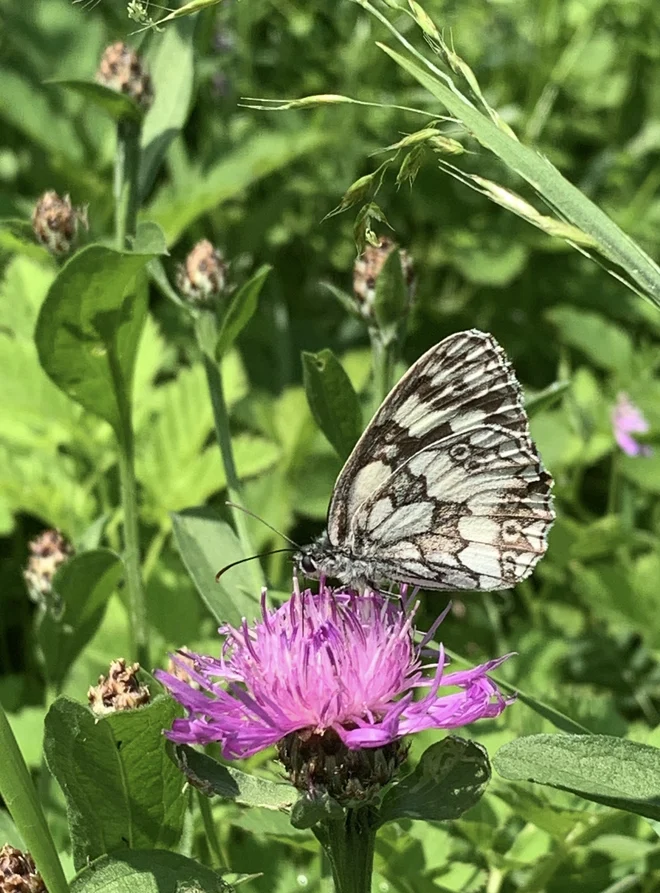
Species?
Melanargia galathea
